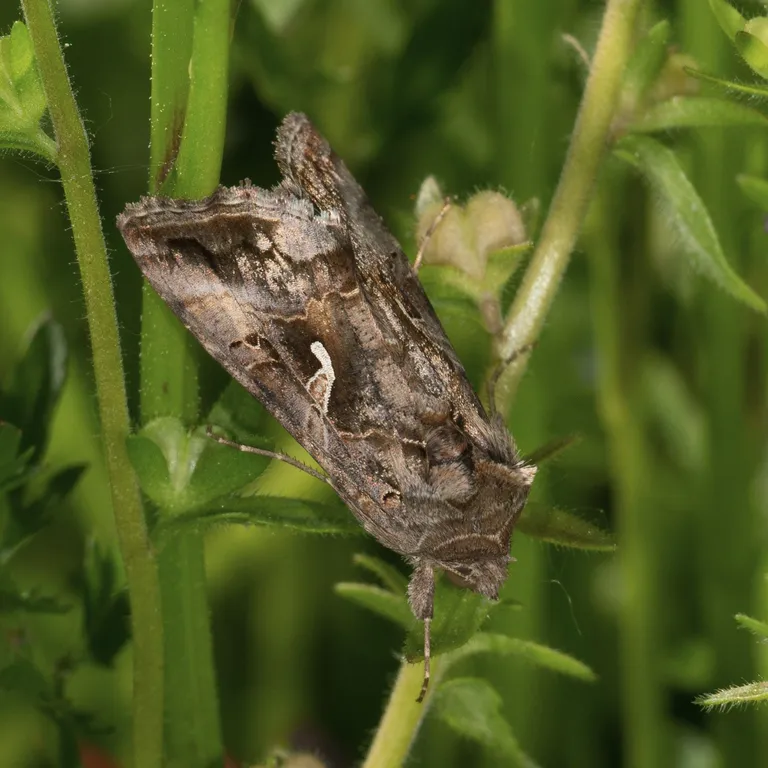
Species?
Autographa gamma
